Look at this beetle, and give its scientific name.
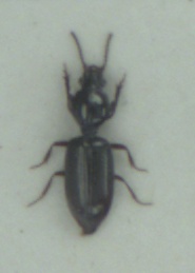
Dyschirius salinus
